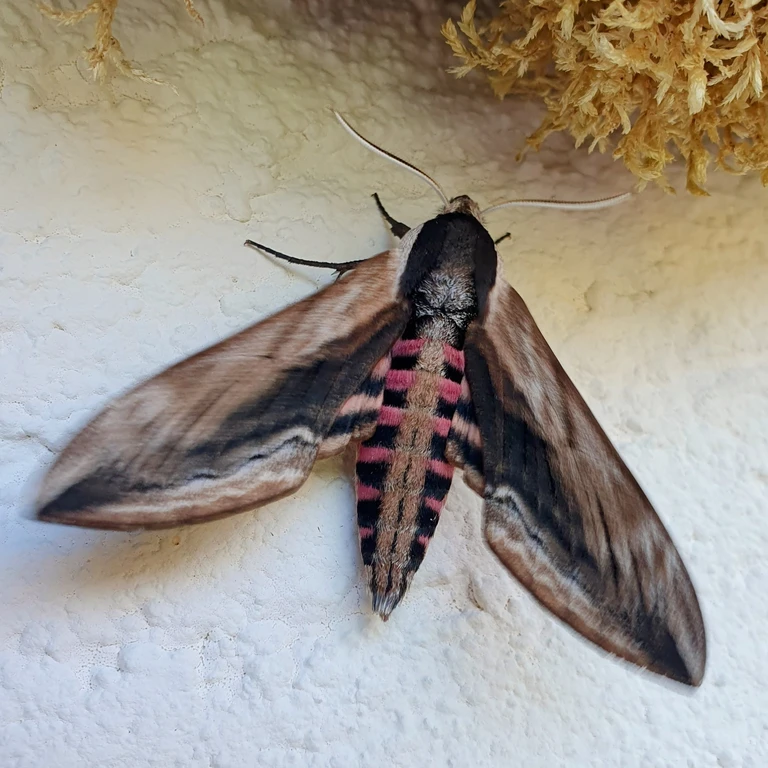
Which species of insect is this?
Sphinx ligustri
